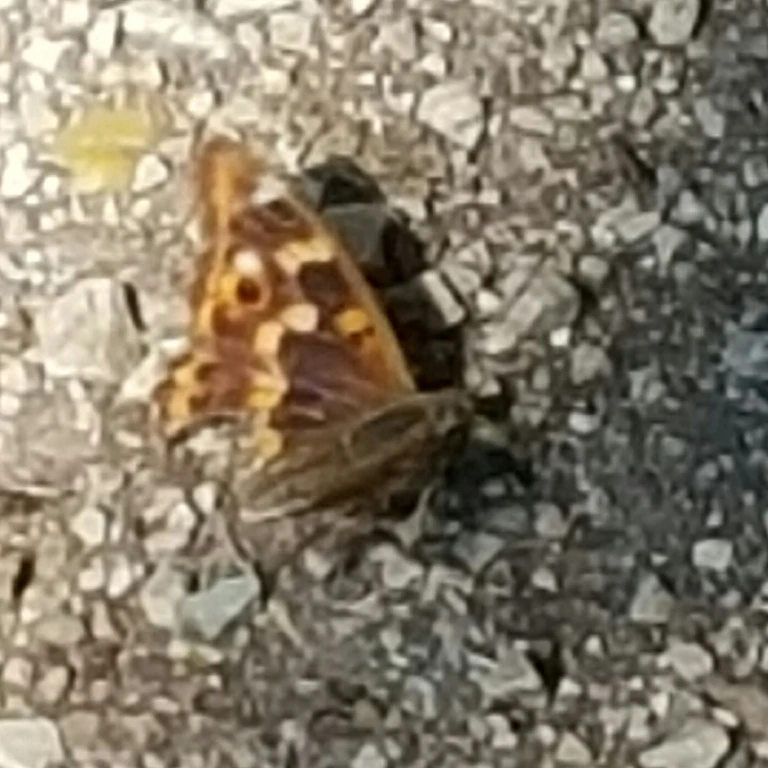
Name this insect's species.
Apatura ilia
